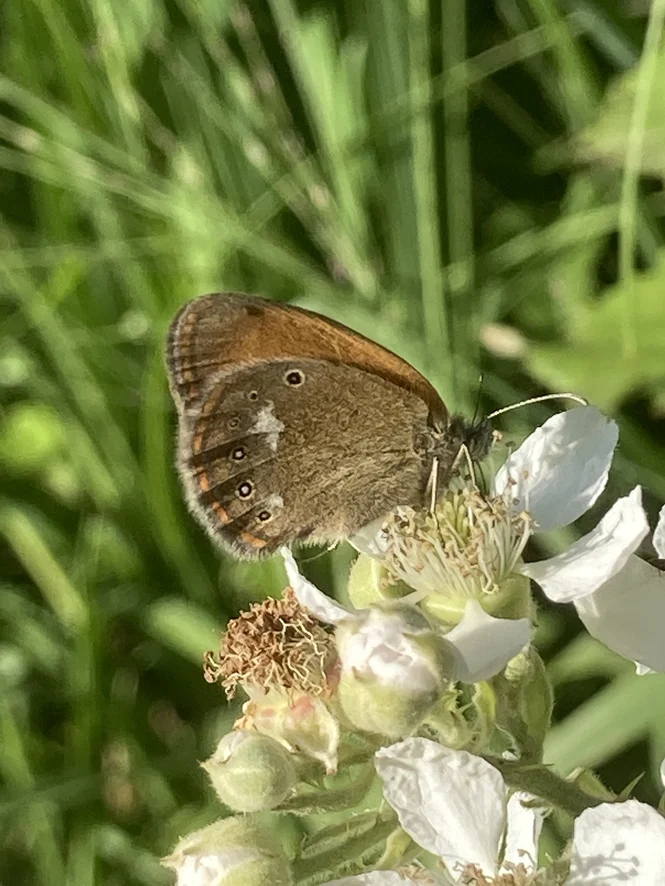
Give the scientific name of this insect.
Coenonympha glycerion (also Coenonympha iphis)
